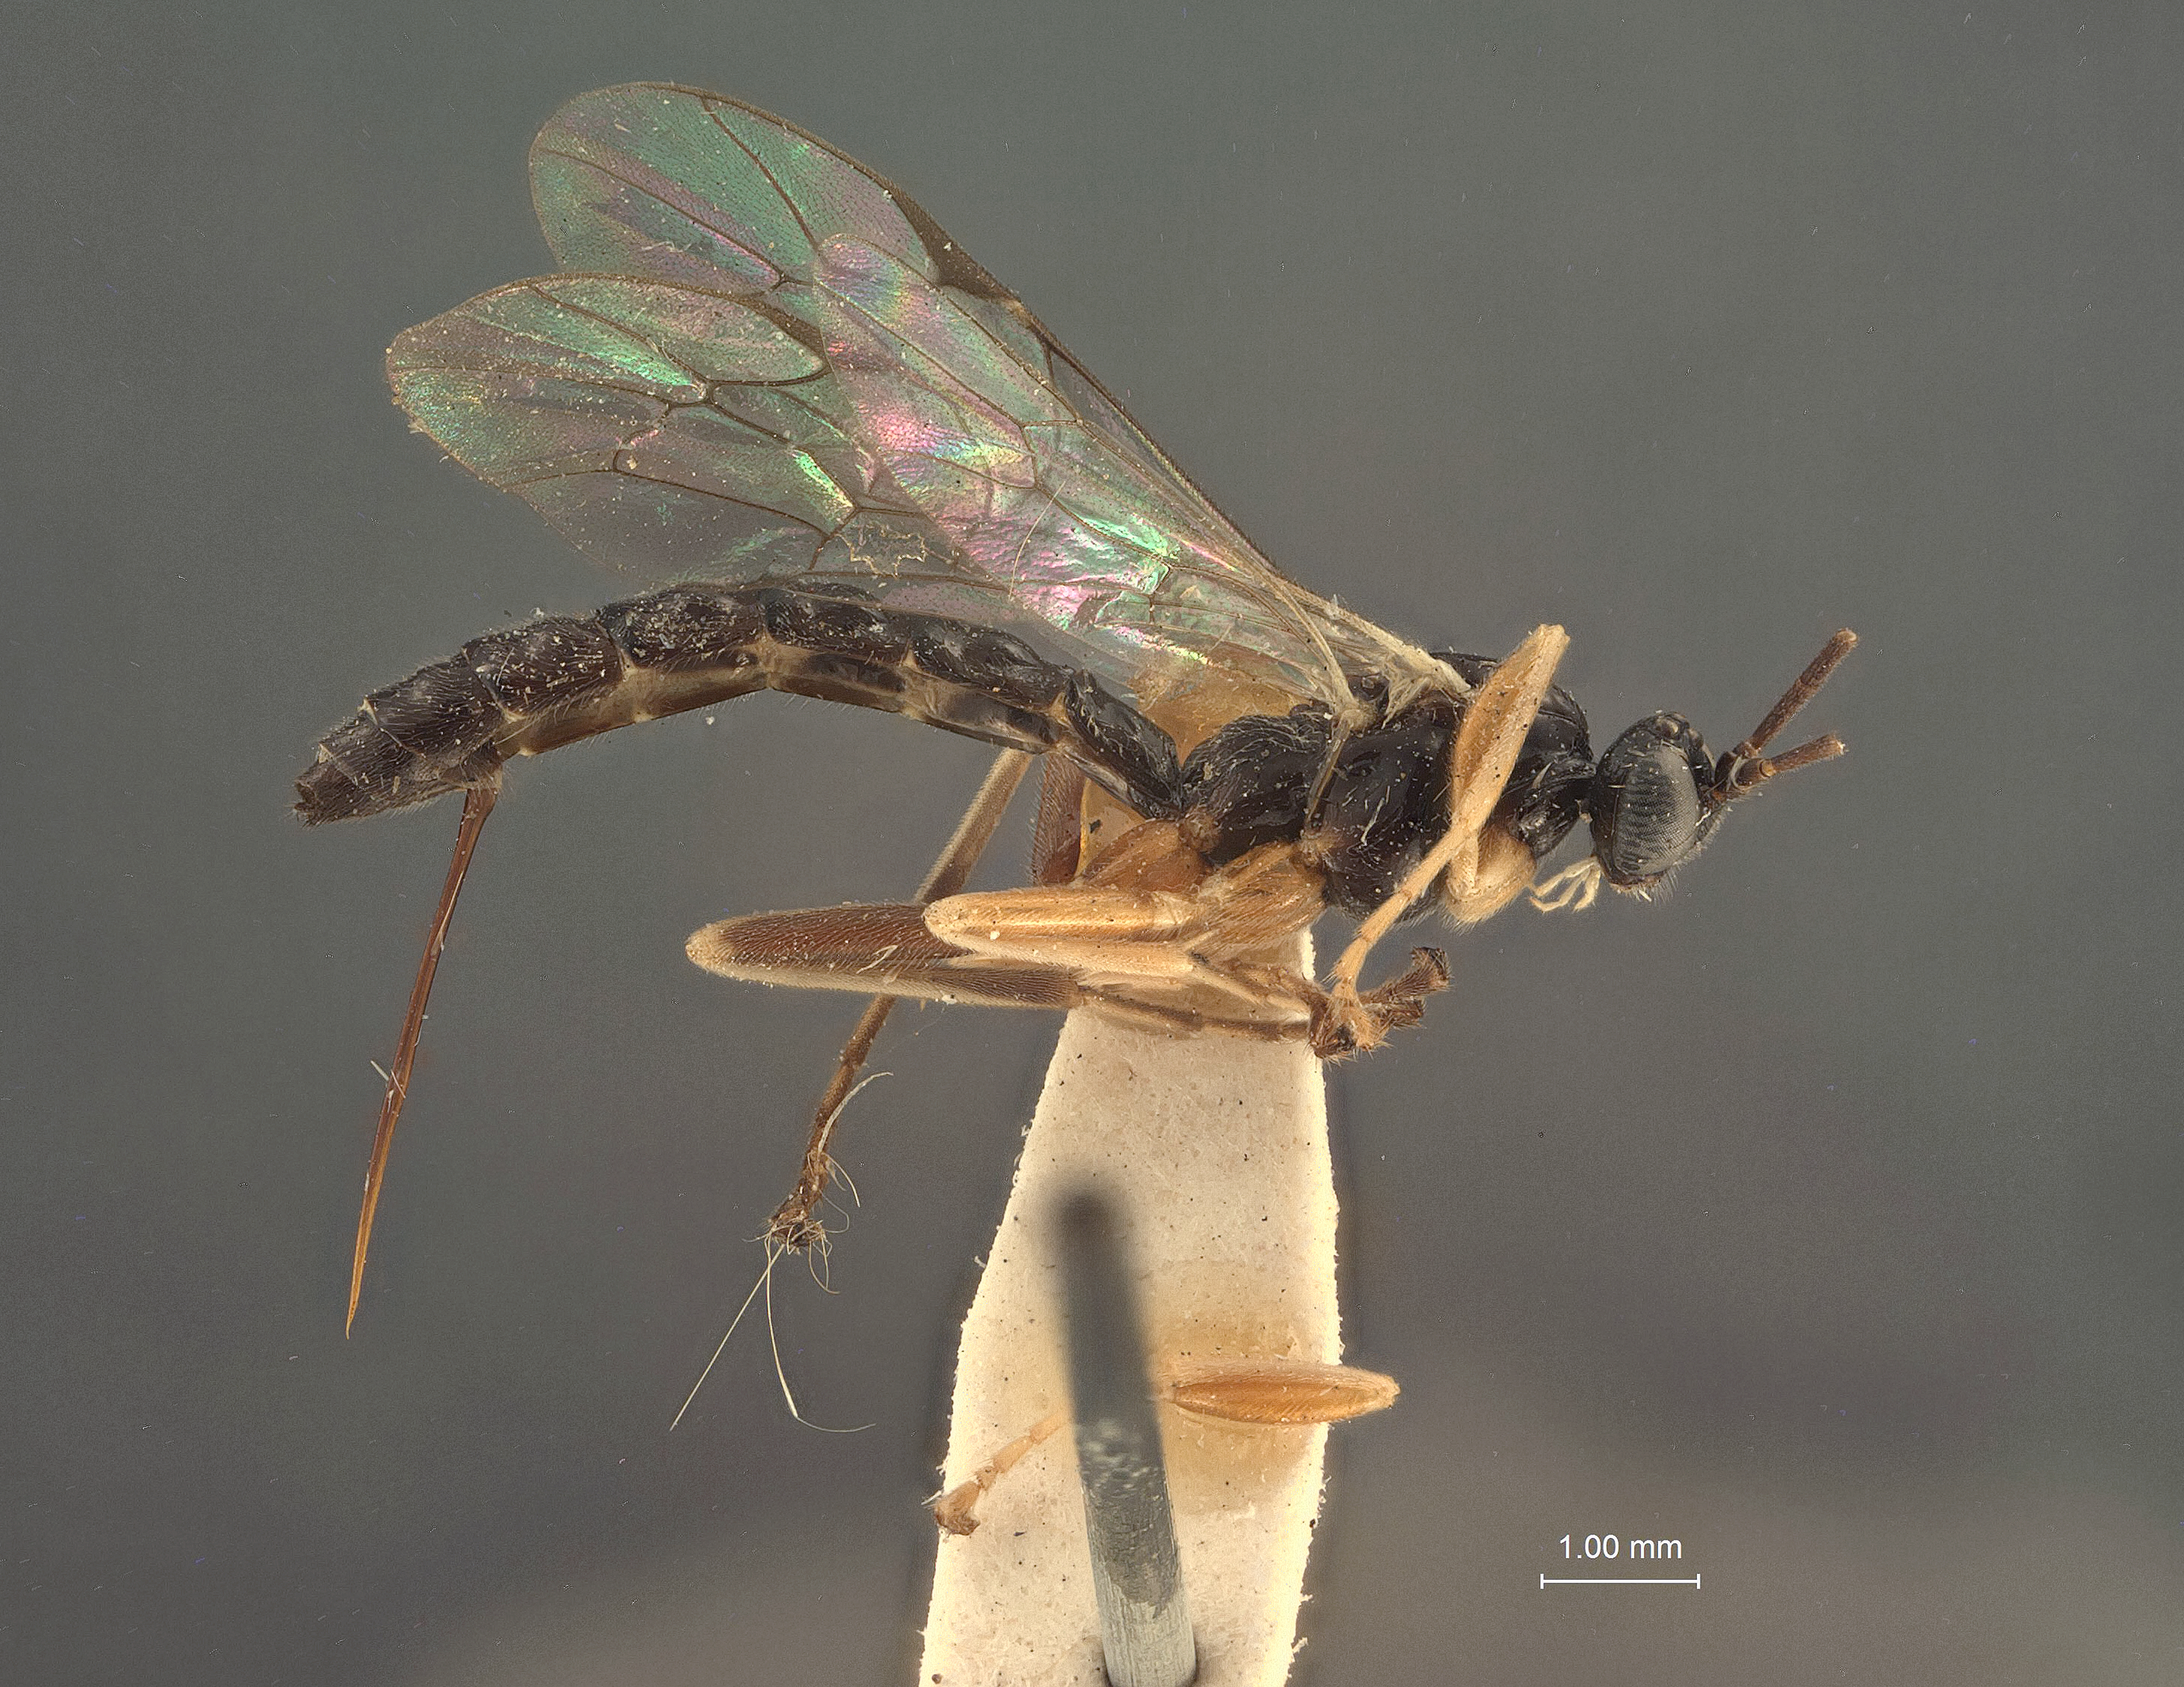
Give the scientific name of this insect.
Polysphincta elongata
